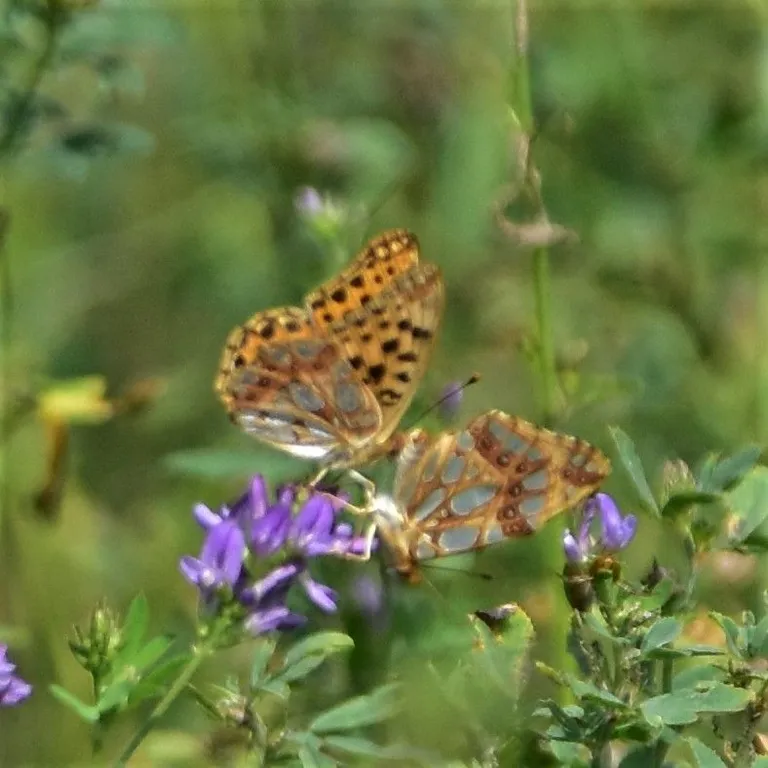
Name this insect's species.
Issoria lathonia
